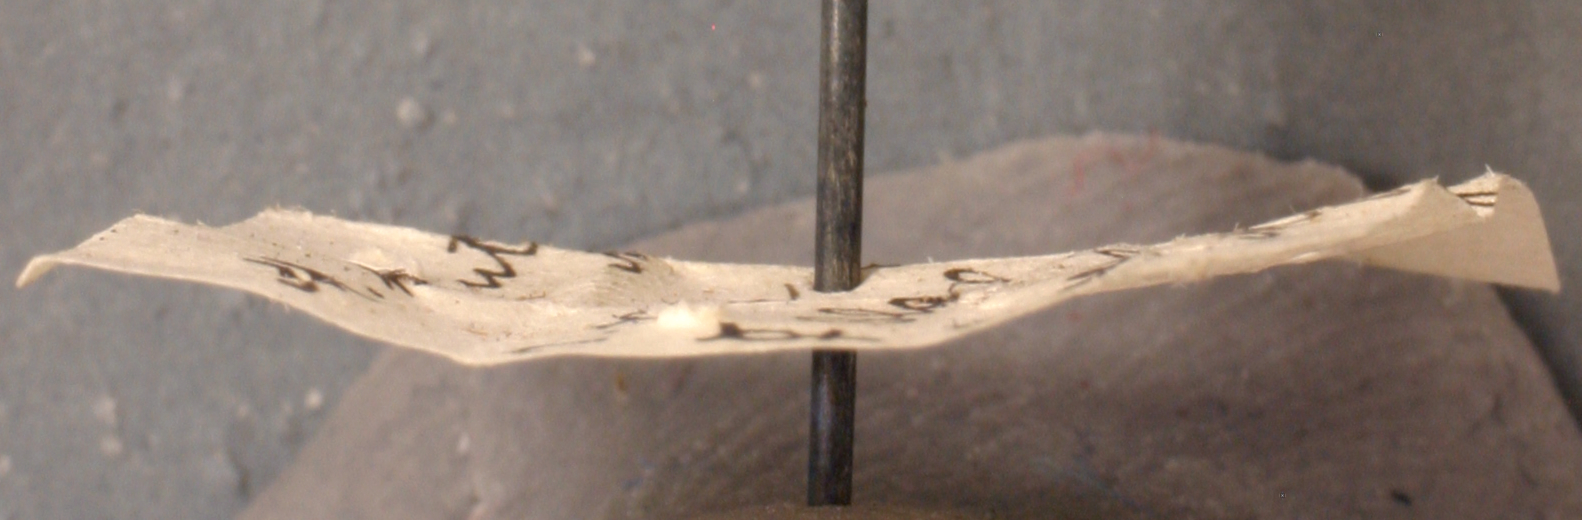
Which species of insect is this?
Meranoplus hirsutus
